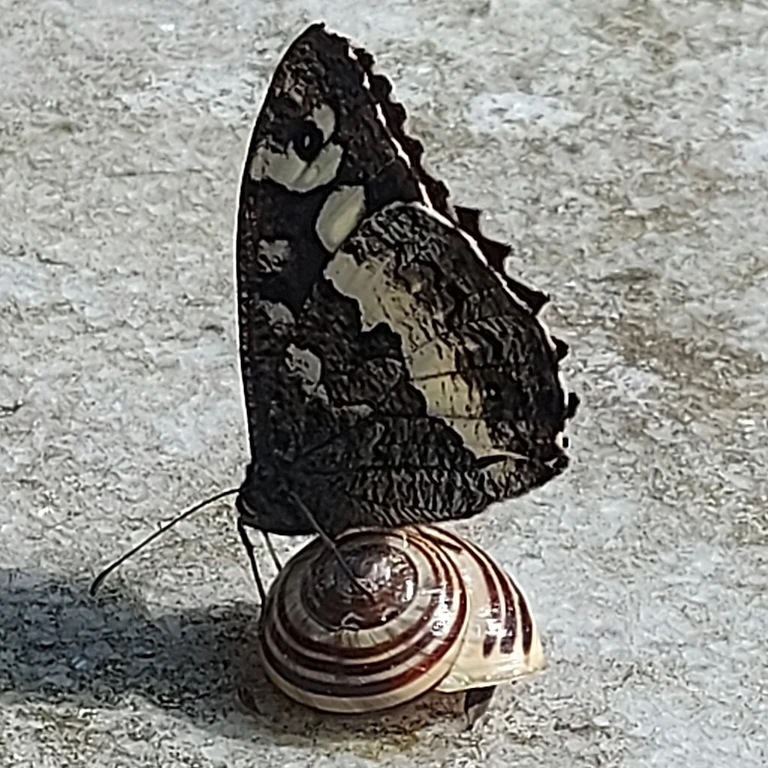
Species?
Brintesia circe
